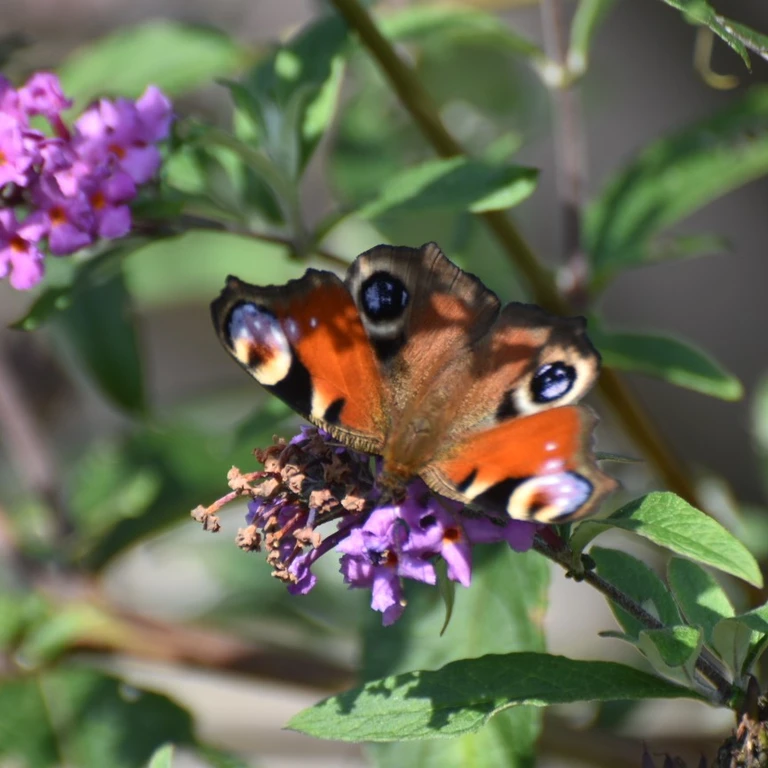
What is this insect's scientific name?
Aglais io
